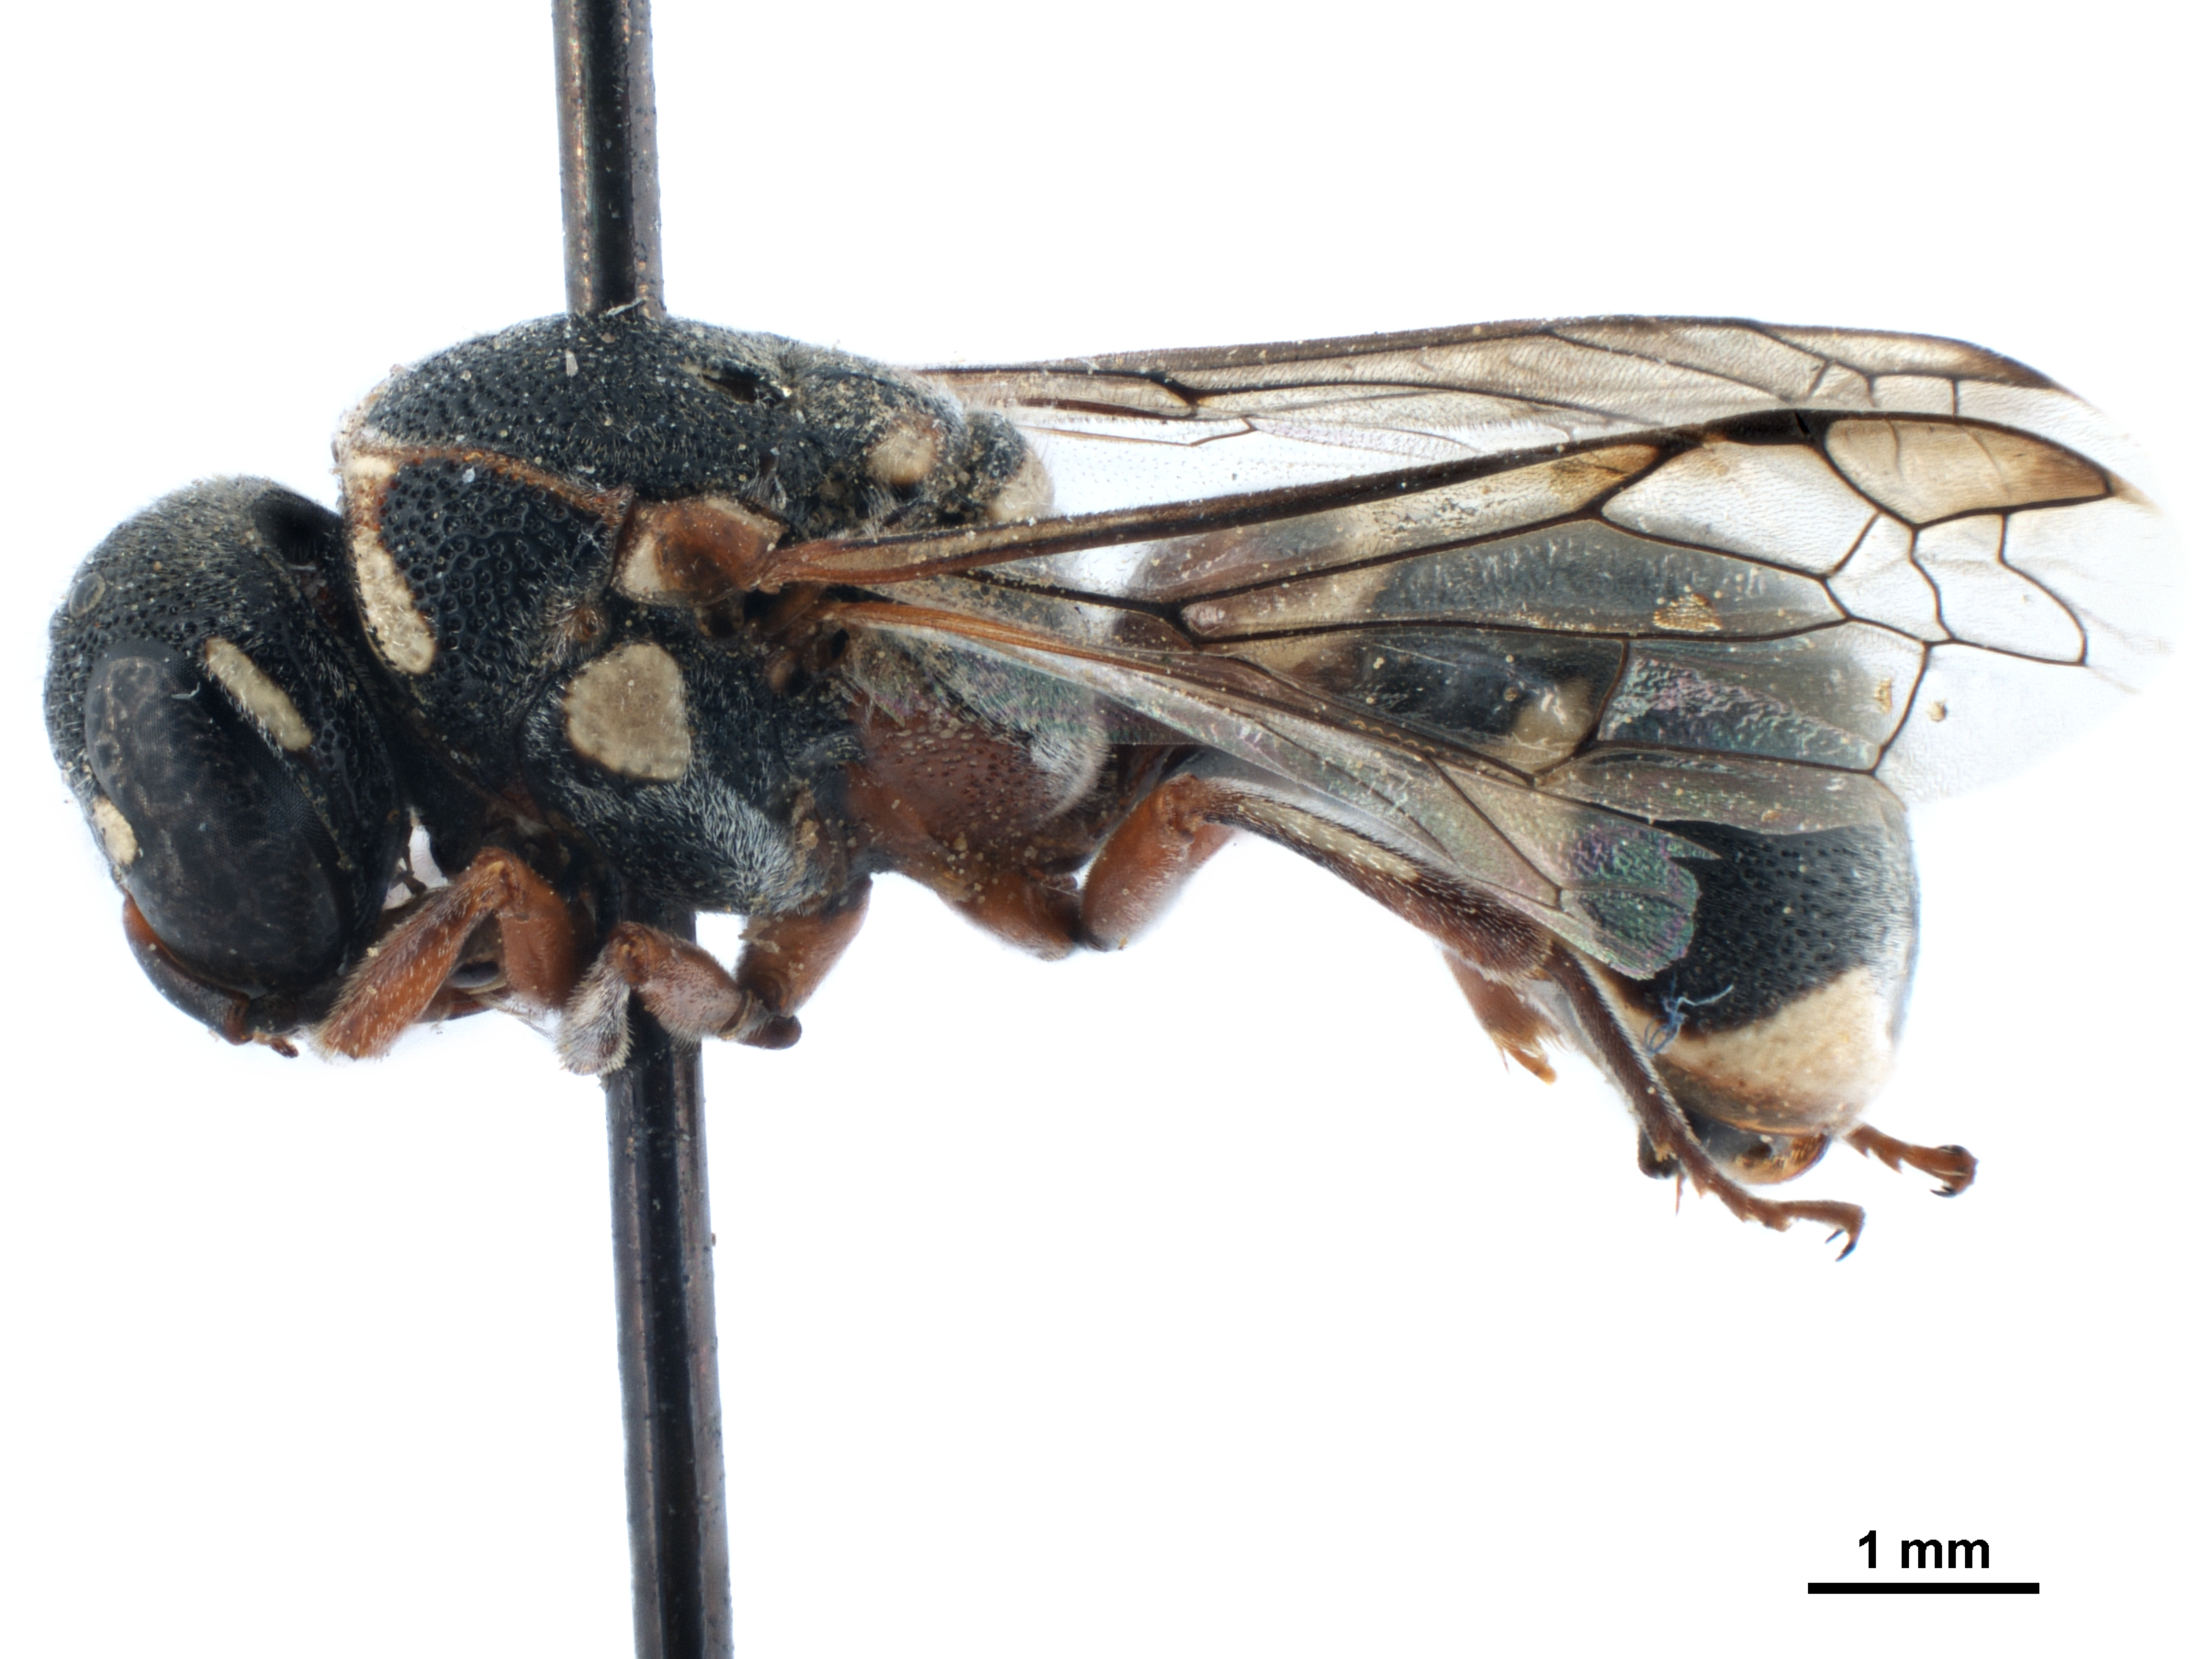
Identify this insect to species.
Maricopodynerus lissus
